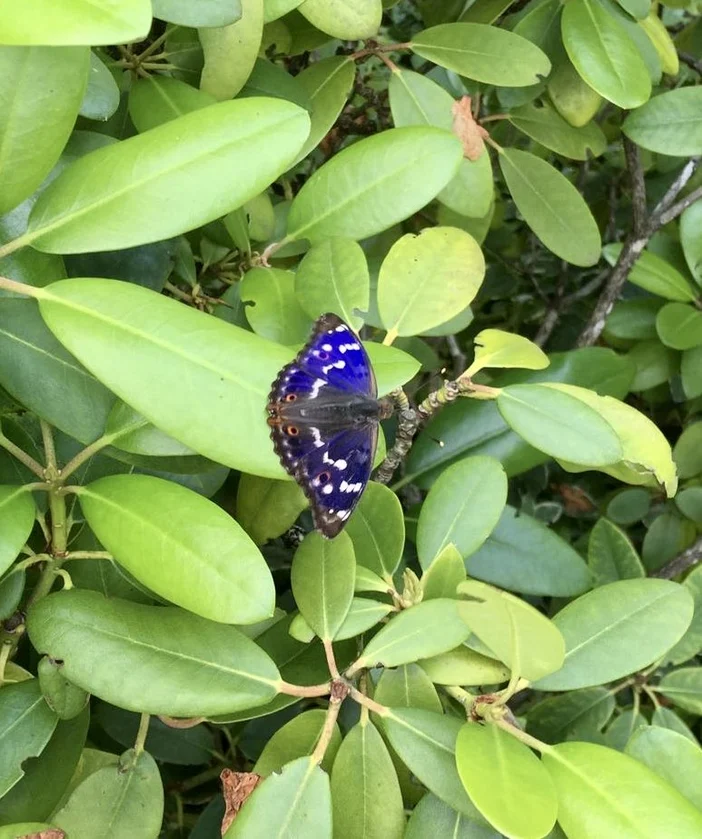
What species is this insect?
Apatura ilia
